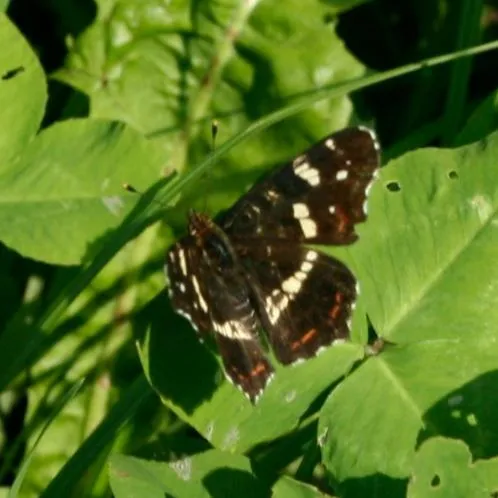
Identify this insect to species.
Araschnia levana
